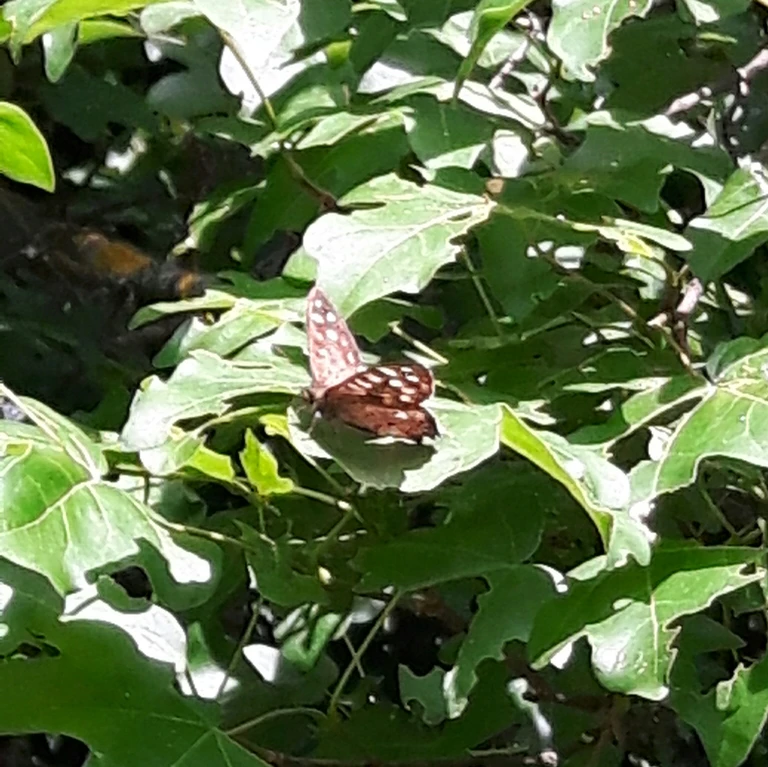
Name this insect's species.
Pararge aegeria
